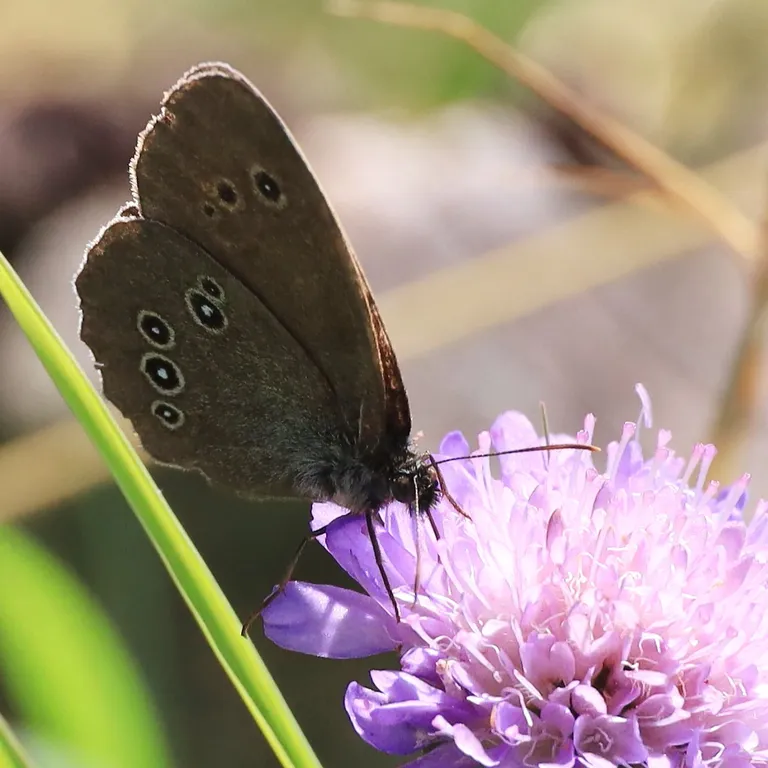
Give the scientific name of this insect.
Aphantopus hyperantus
